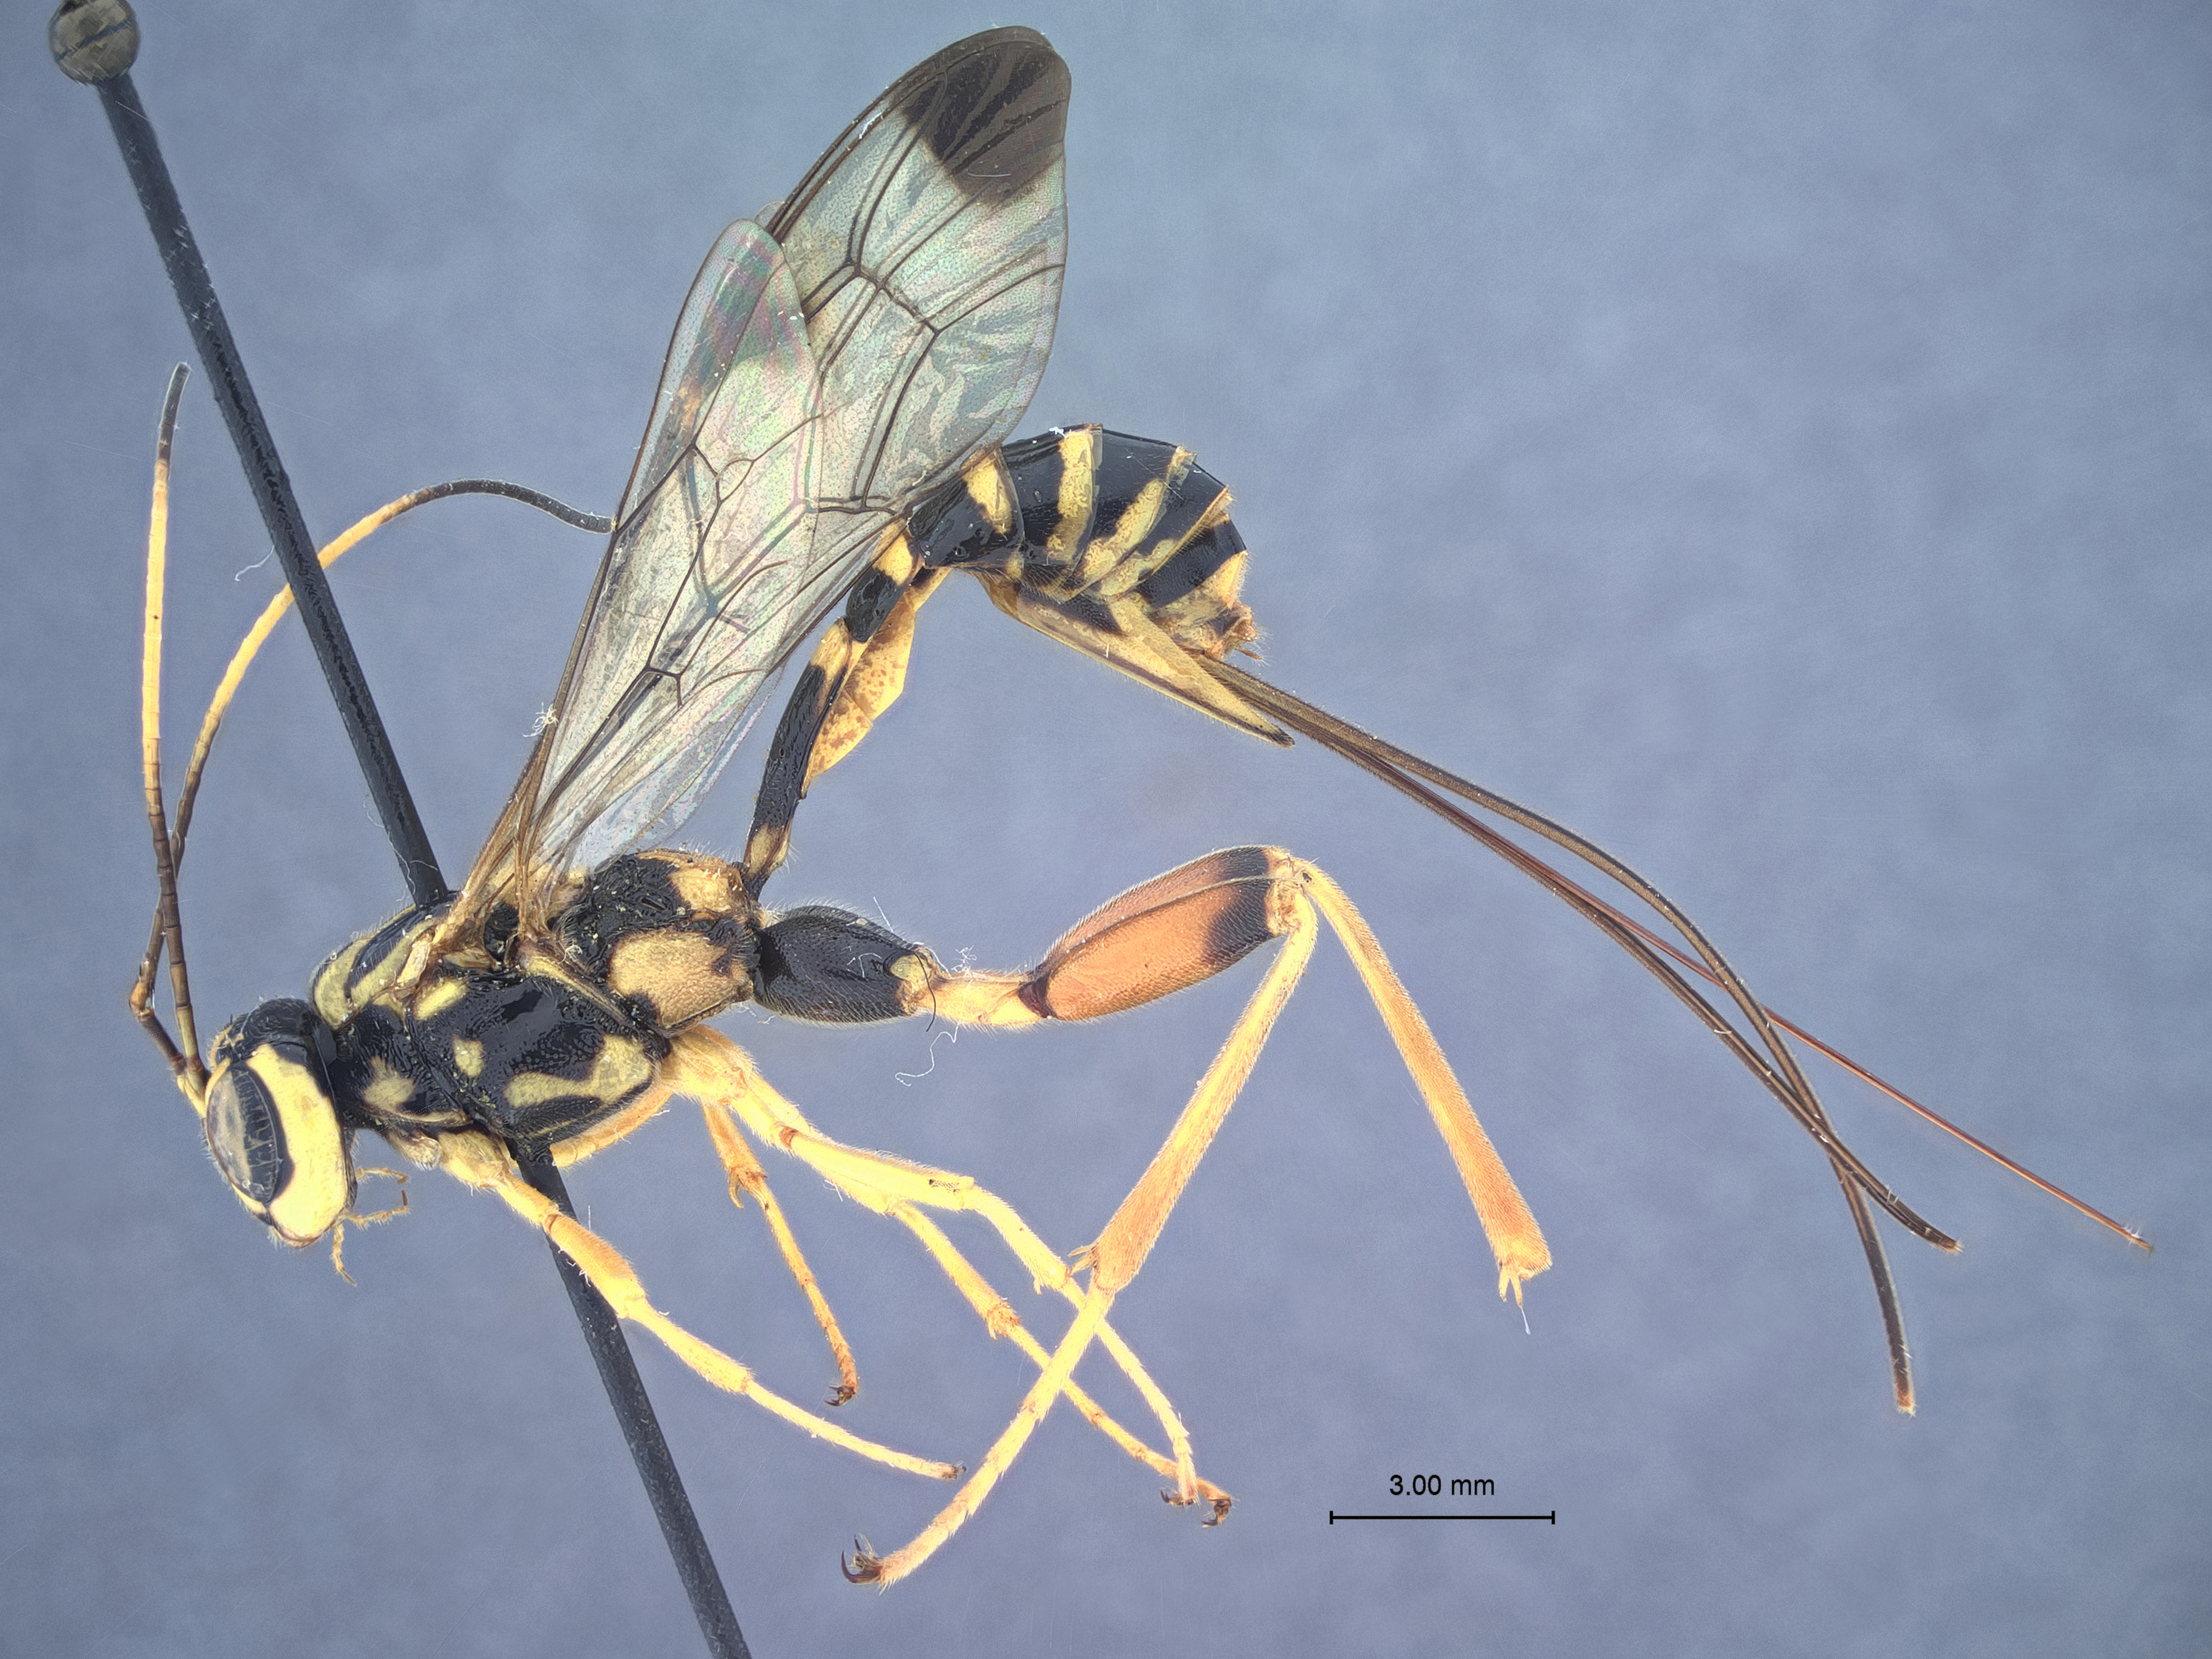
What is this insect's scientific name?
Spilopteron formosum
